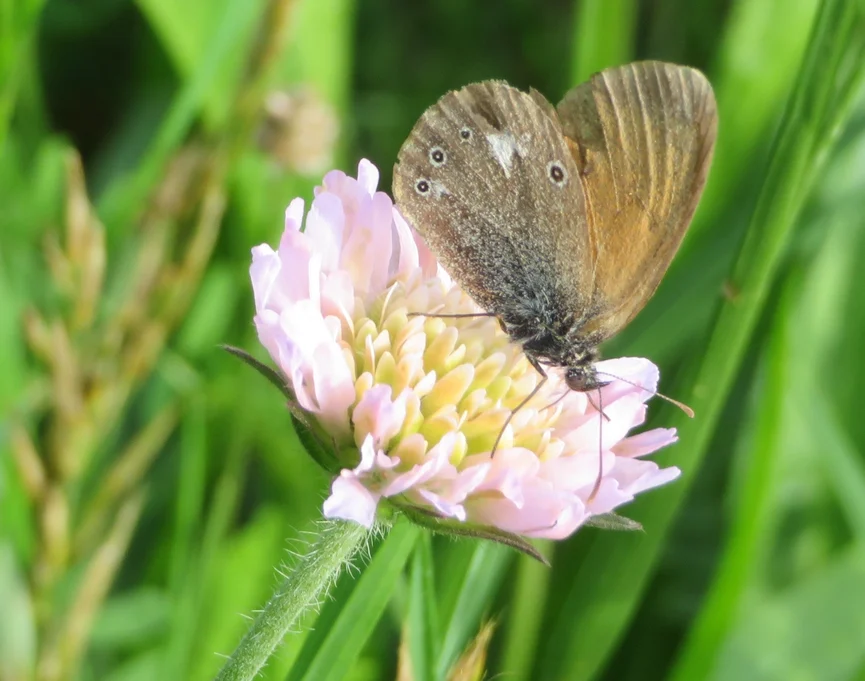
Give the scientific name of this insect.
Coenonympha glycerion (also Coenonympha iphis)
